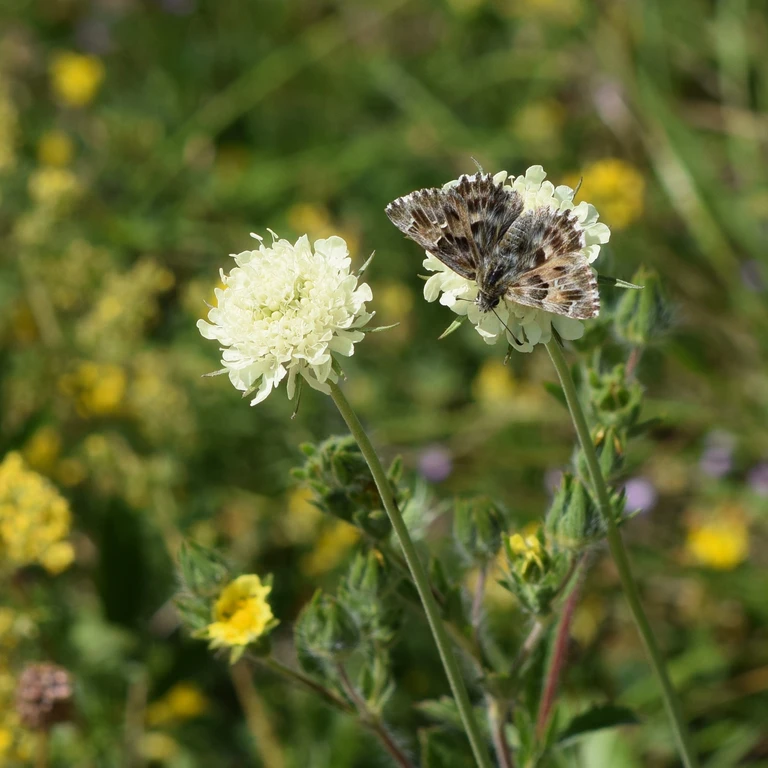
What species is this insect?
Carcharodus alceae
